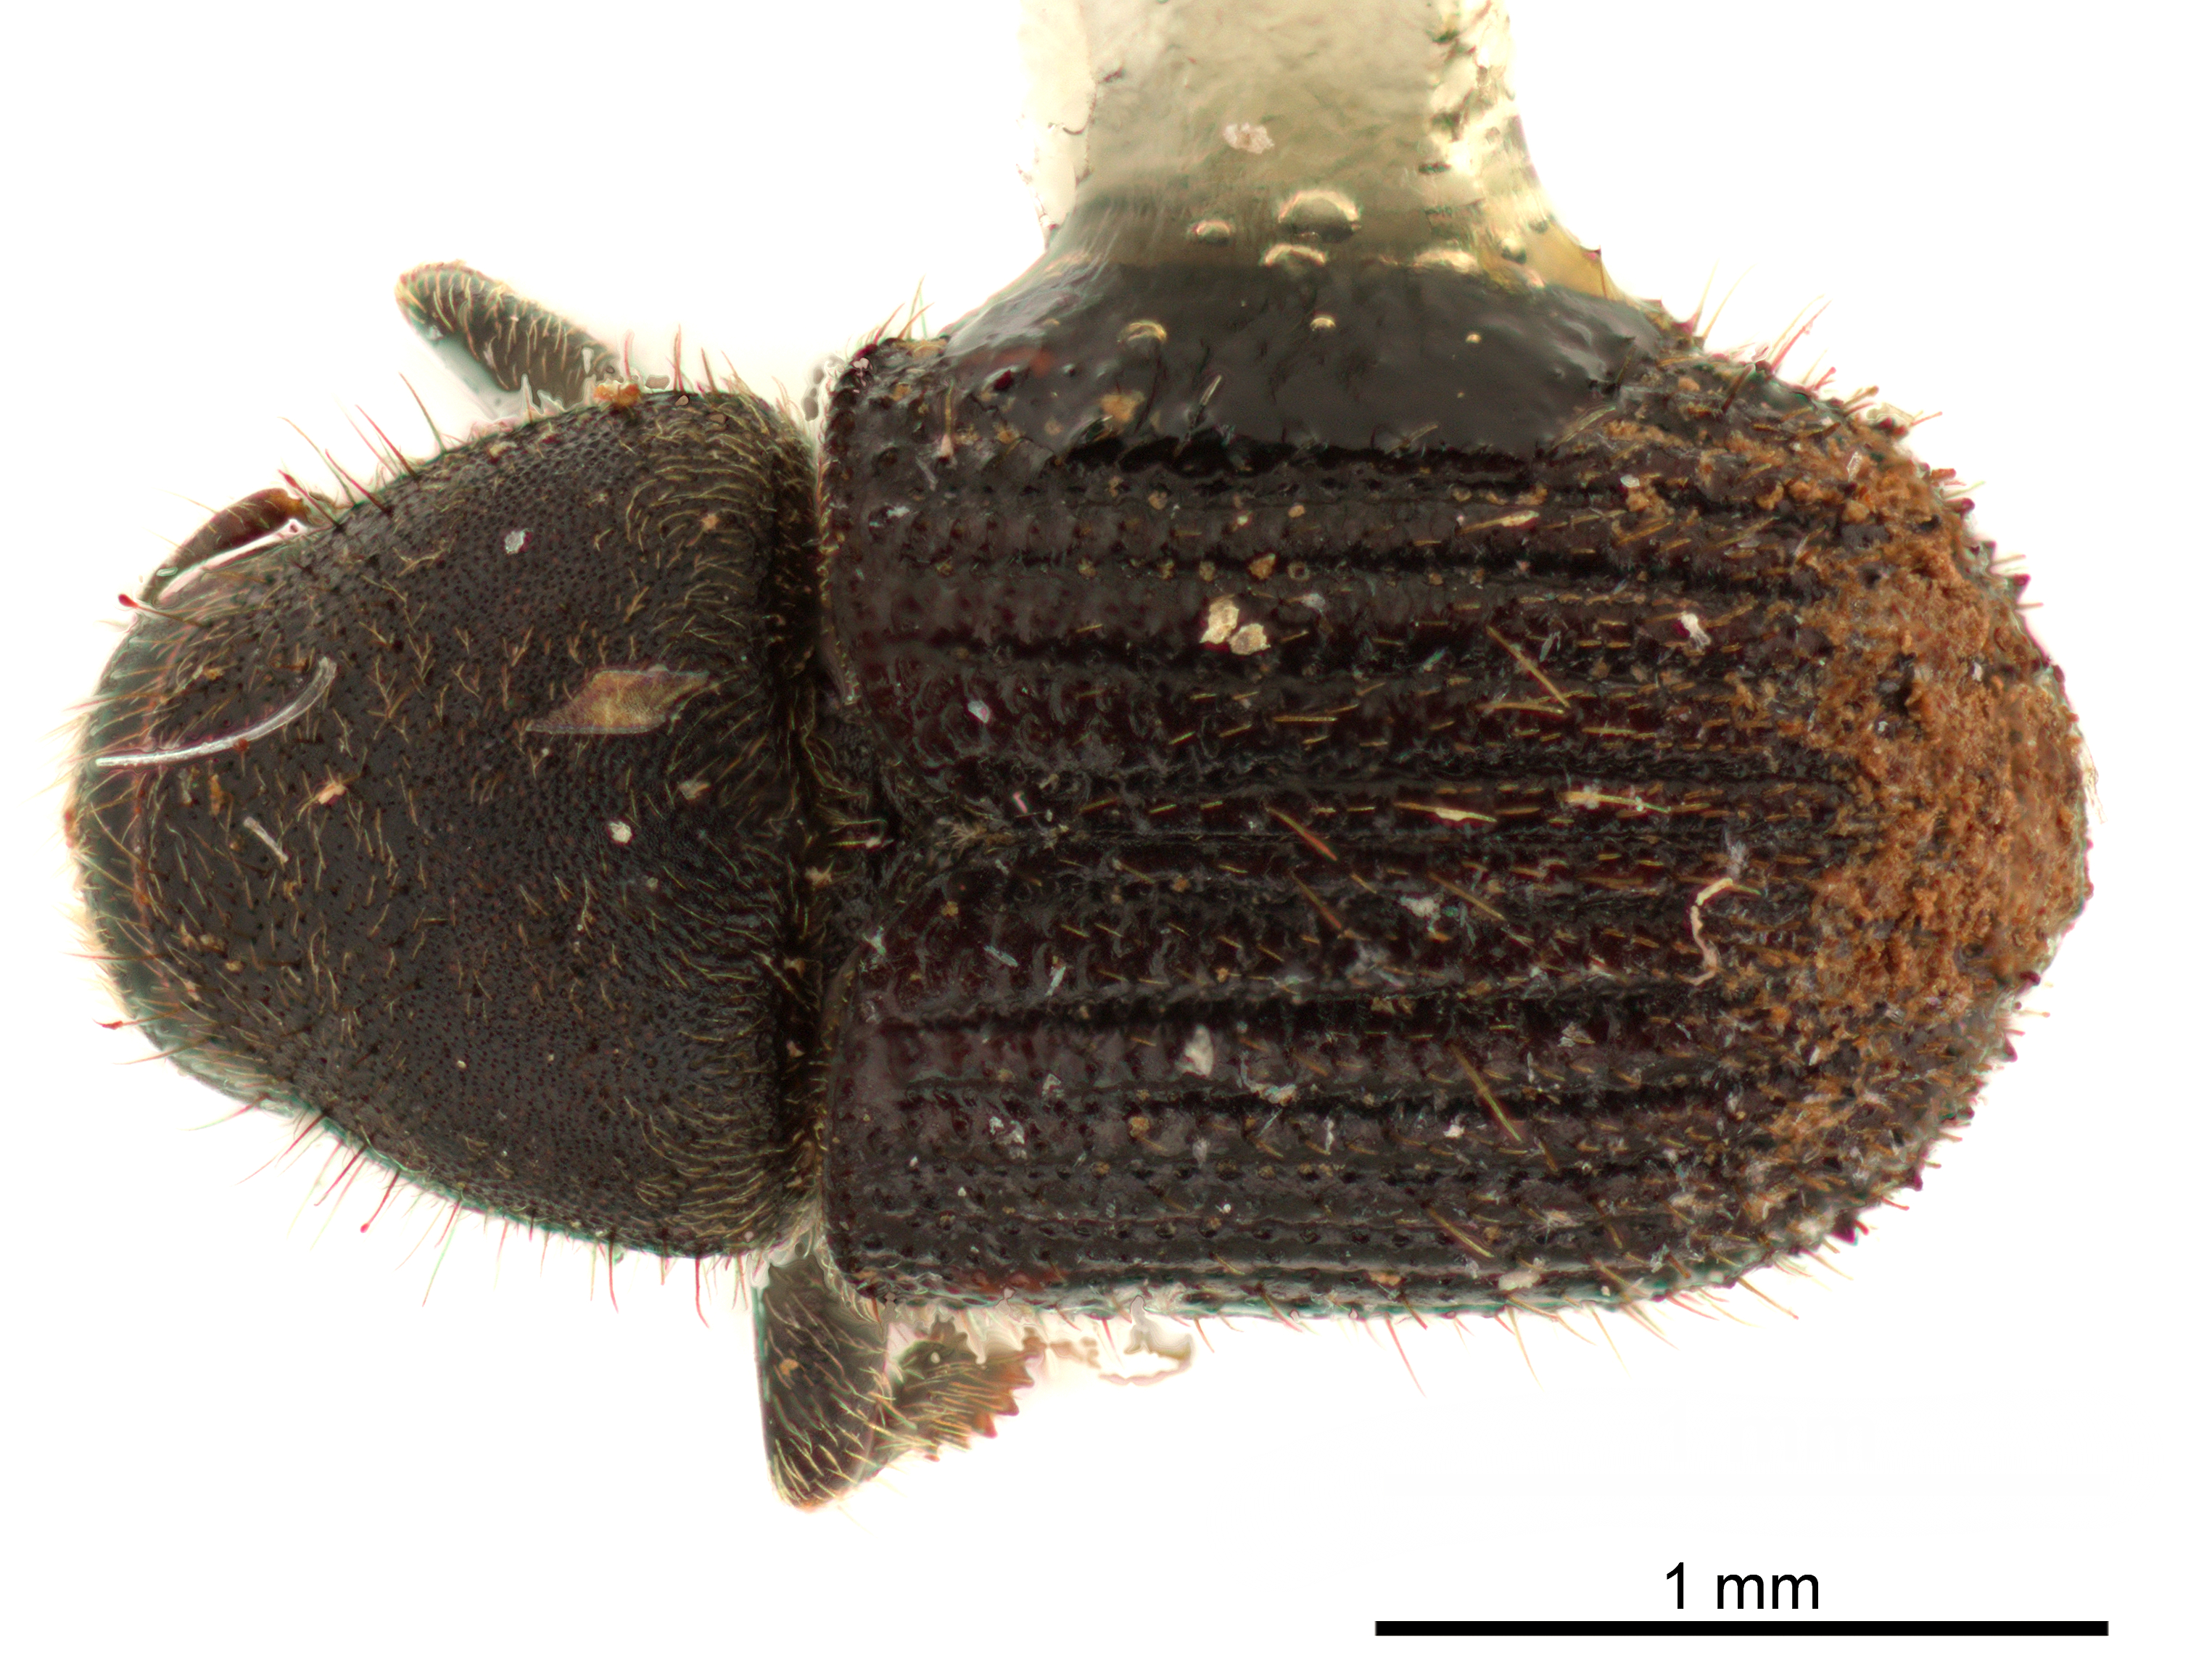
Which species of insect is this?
Phloeotribus collaris
